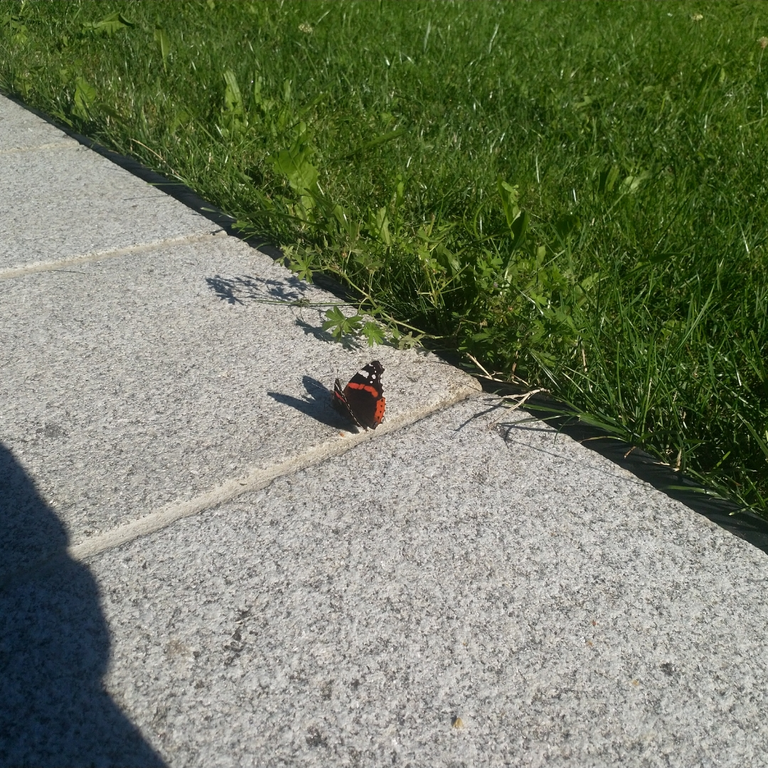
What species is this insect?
Vanessa atalanta
